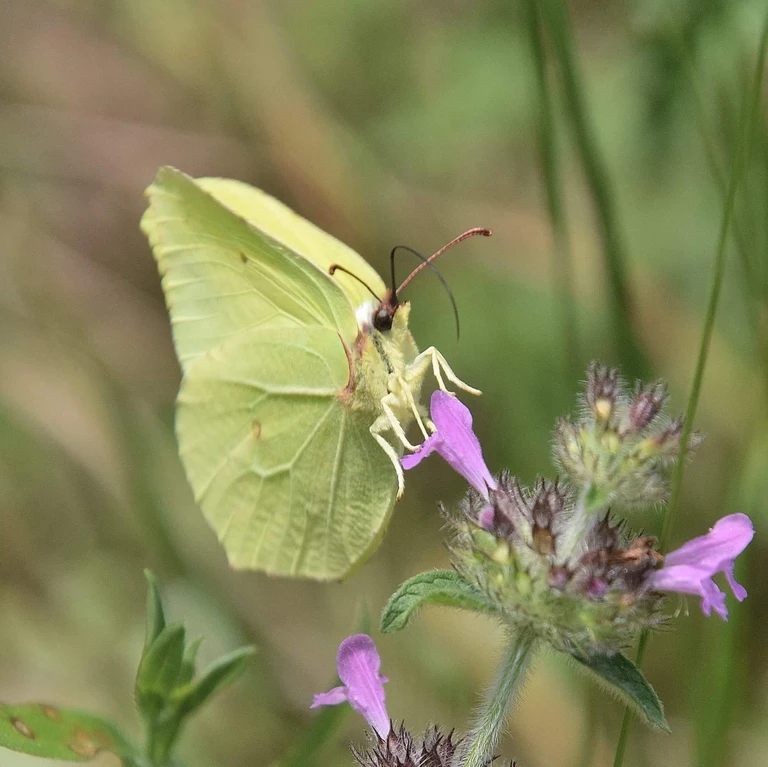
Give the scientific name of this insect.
Gonepteryx rhamni
